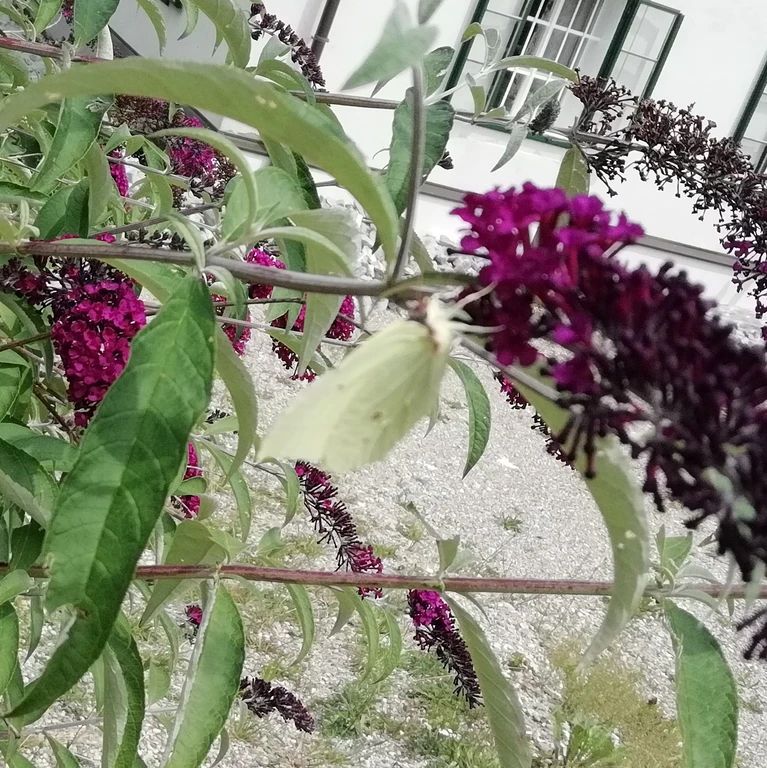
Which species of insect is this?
Gonepteryx rhamni
